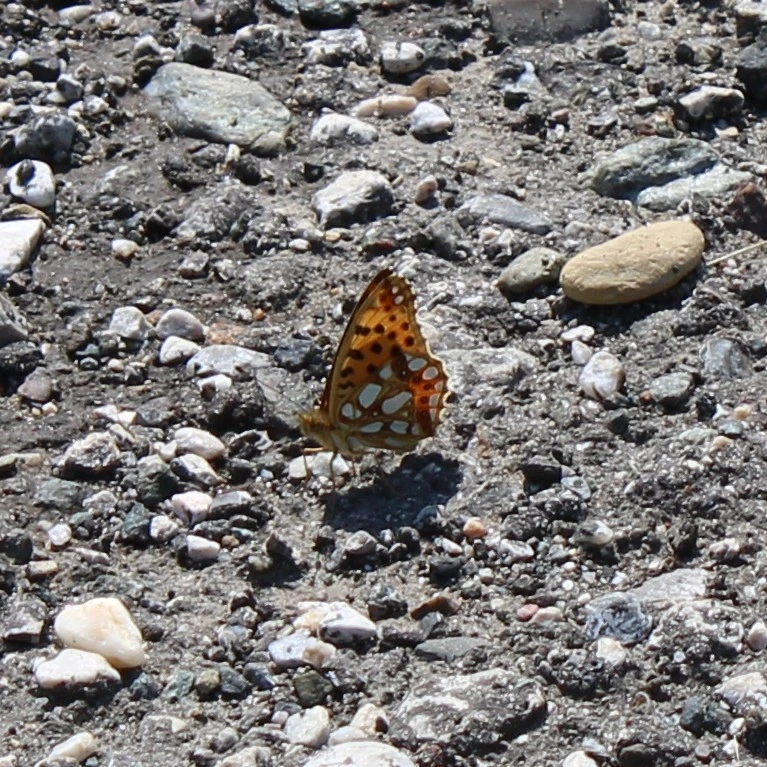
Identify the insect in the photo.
Issoria lathonia
